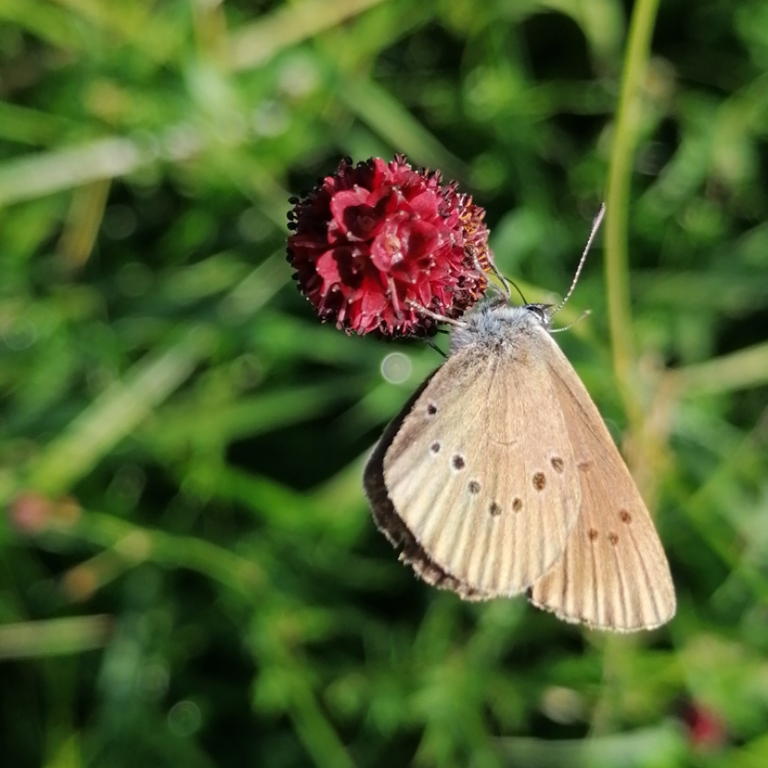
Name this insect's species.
Phengaris nausithous (also Maculinea nausithous)
